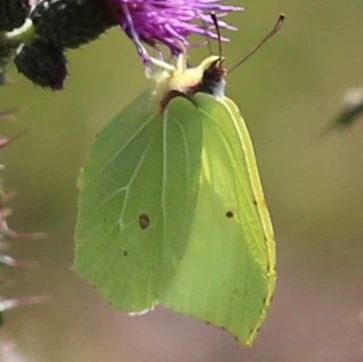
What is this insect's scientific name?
Gonepteryx rhamni
